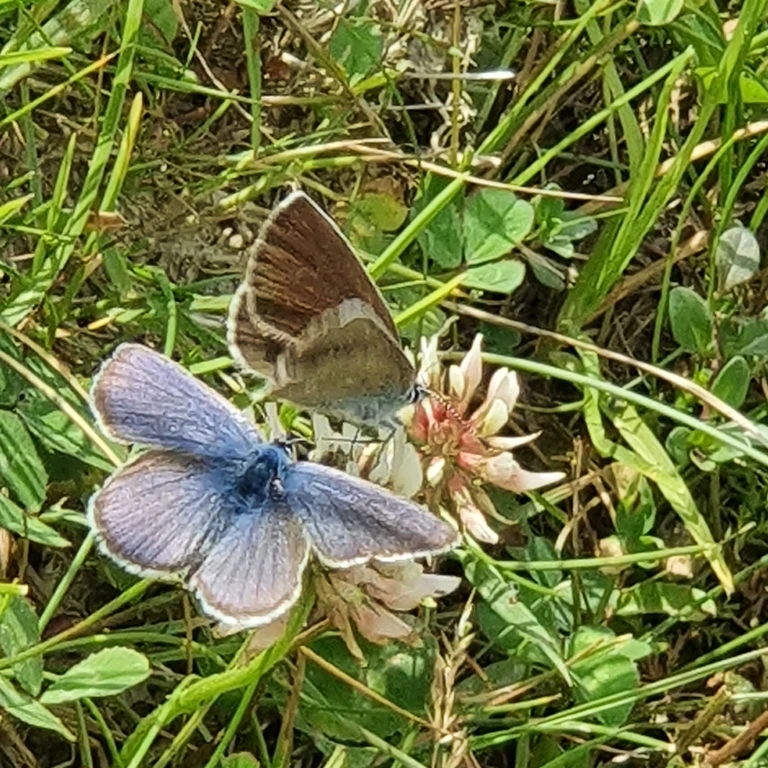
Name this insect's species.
Cyaniris semiargus
